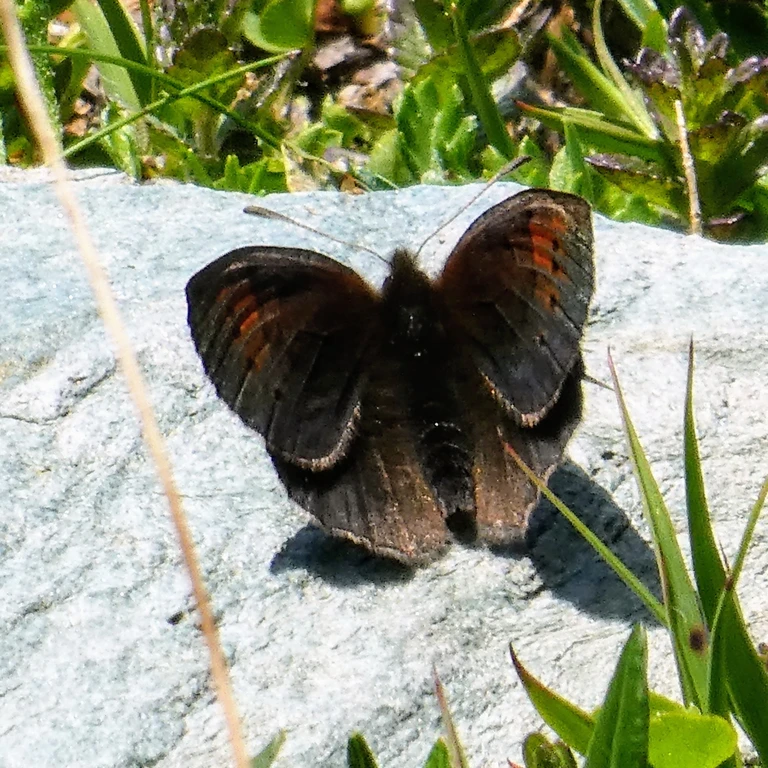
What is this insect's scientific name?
Erebia pandrose
